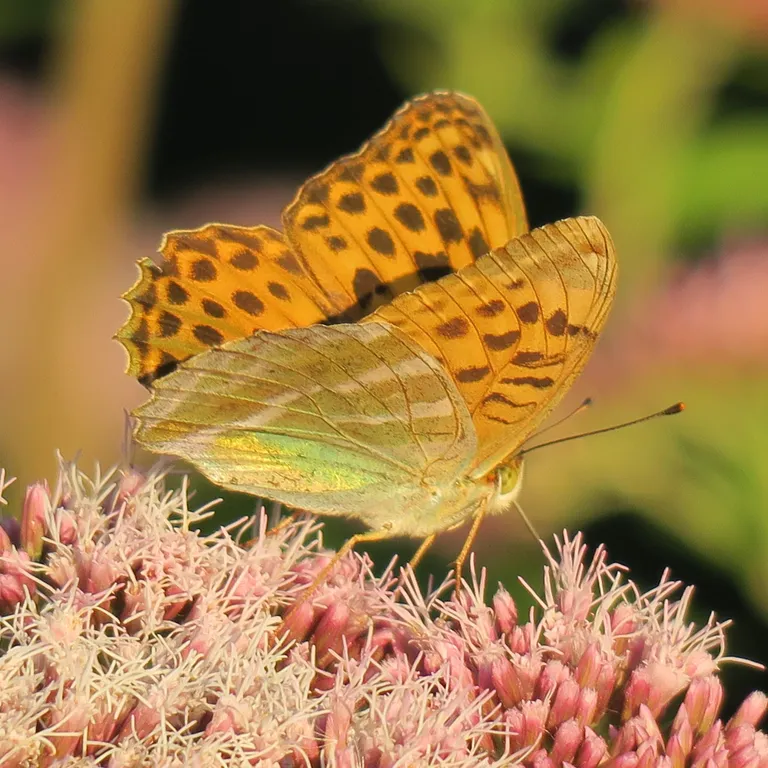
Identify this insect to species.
Argynnis paphia
